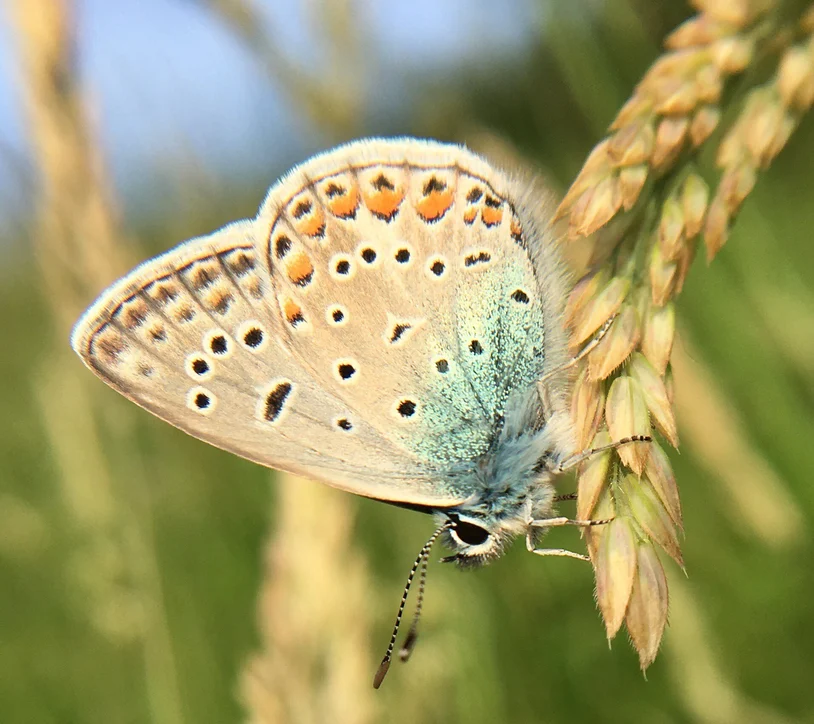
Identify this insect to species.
Polyommatus icarus
